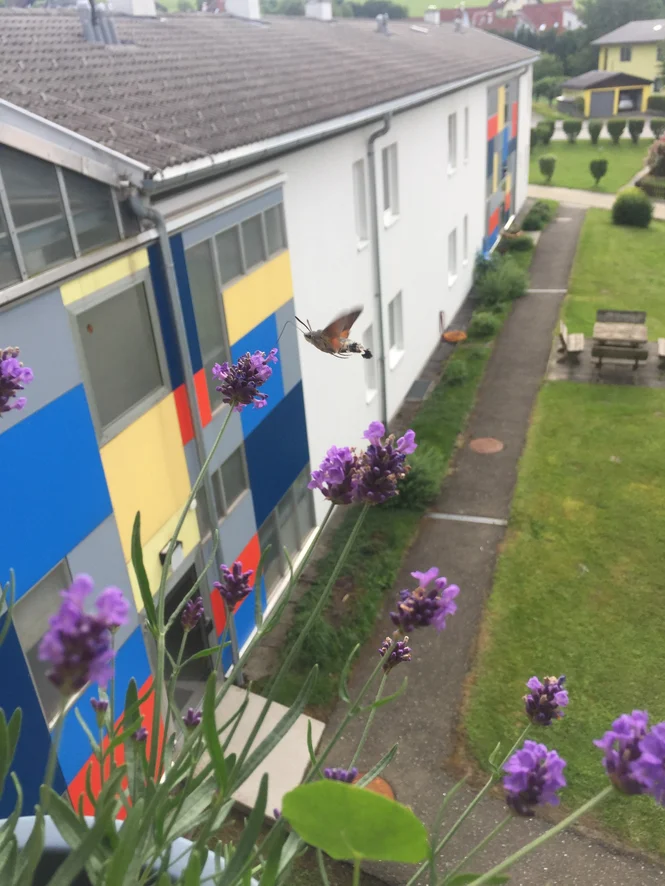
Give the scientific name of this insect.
Macroglossum stellatarum
